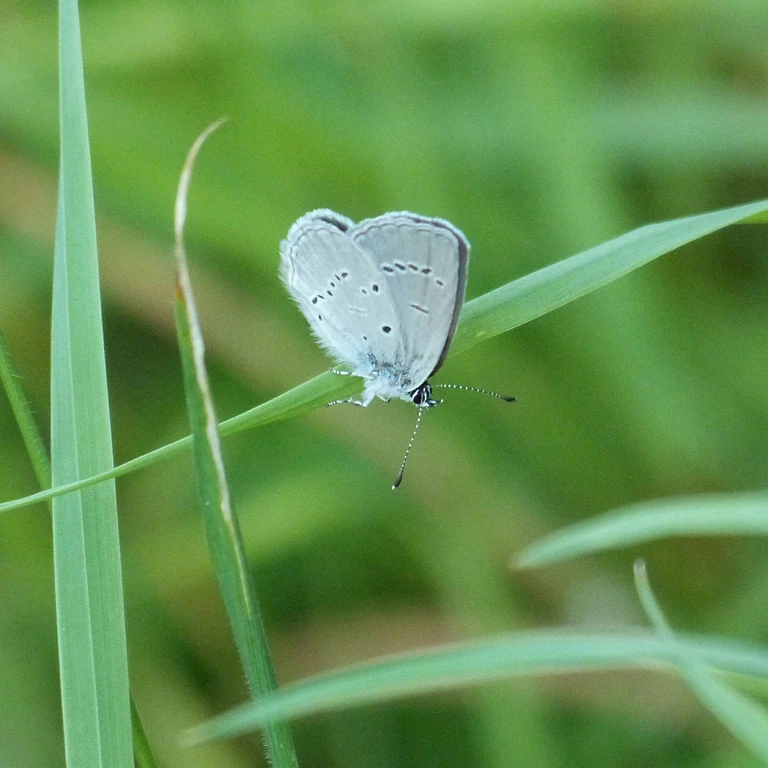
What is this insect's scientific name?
Cupido minimus
